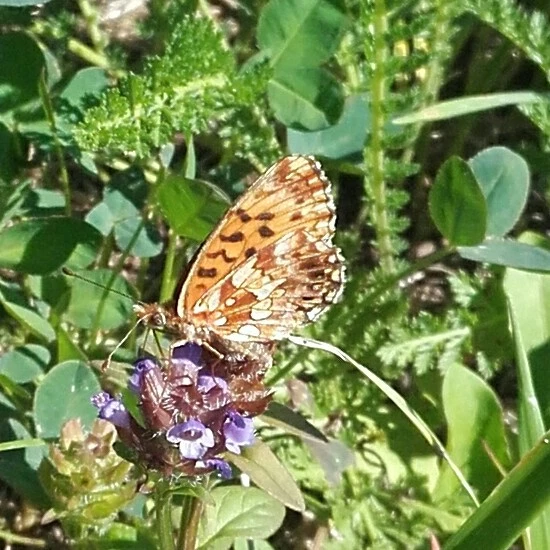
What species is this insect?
Boloria dia
